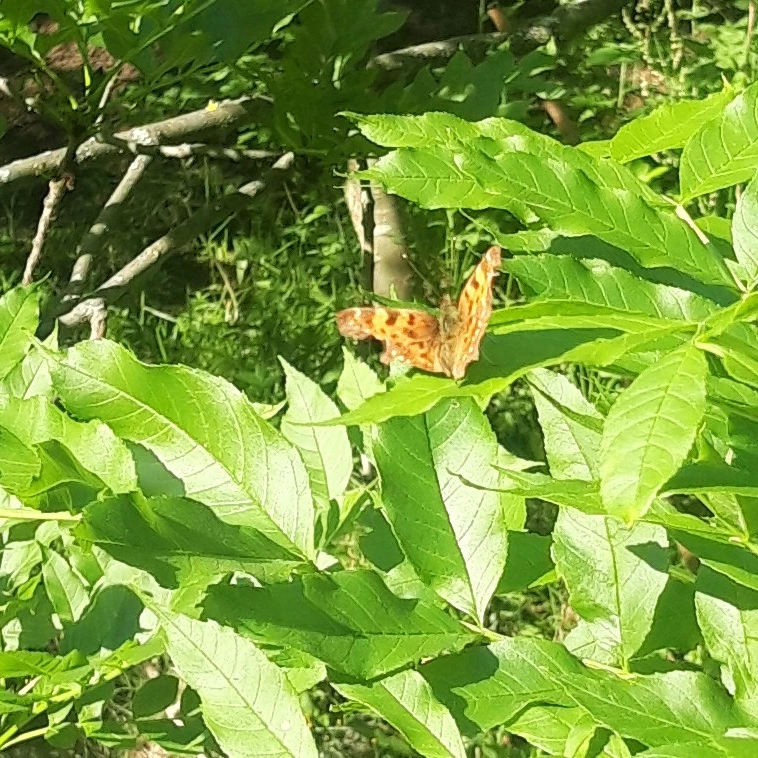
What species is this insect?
Polygonia c-album
